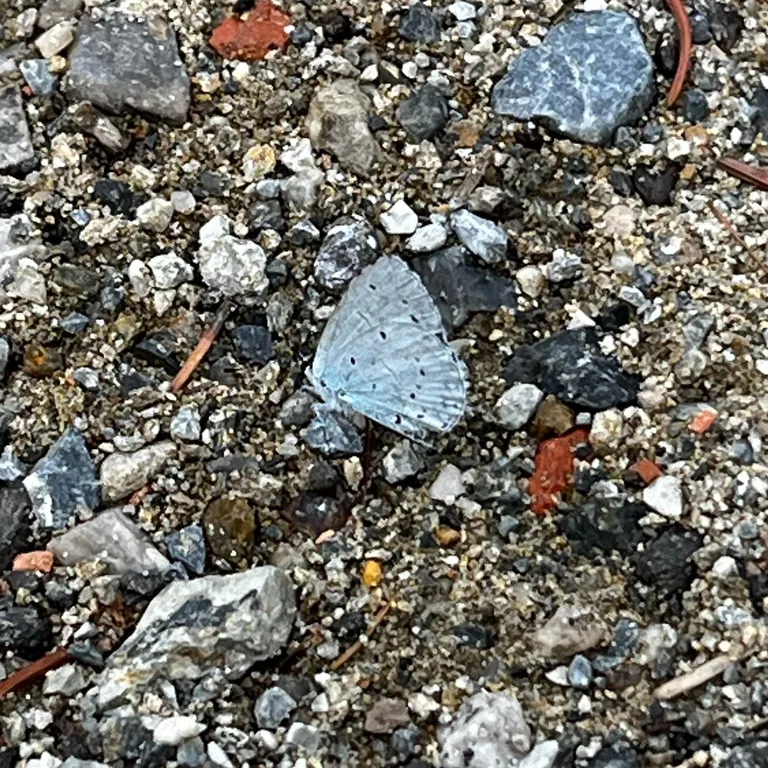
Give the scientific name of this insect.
Celastrina argiolus
